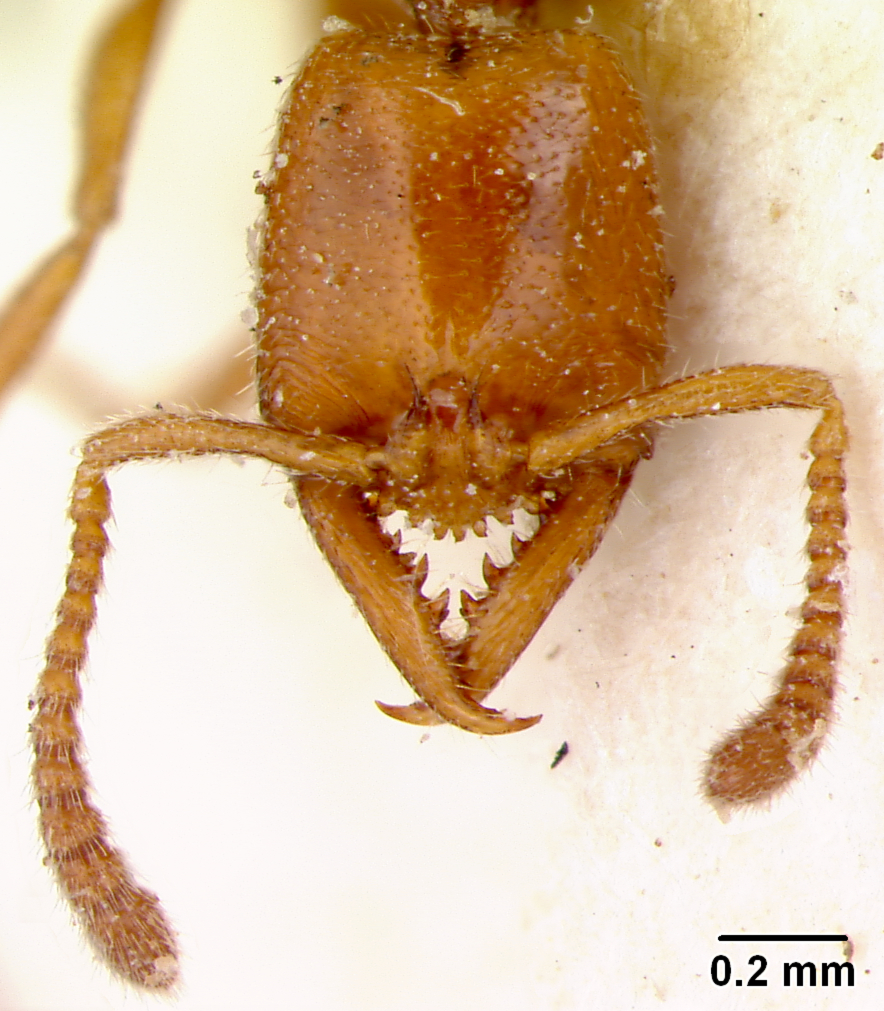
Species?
Stigmatomma normandi
